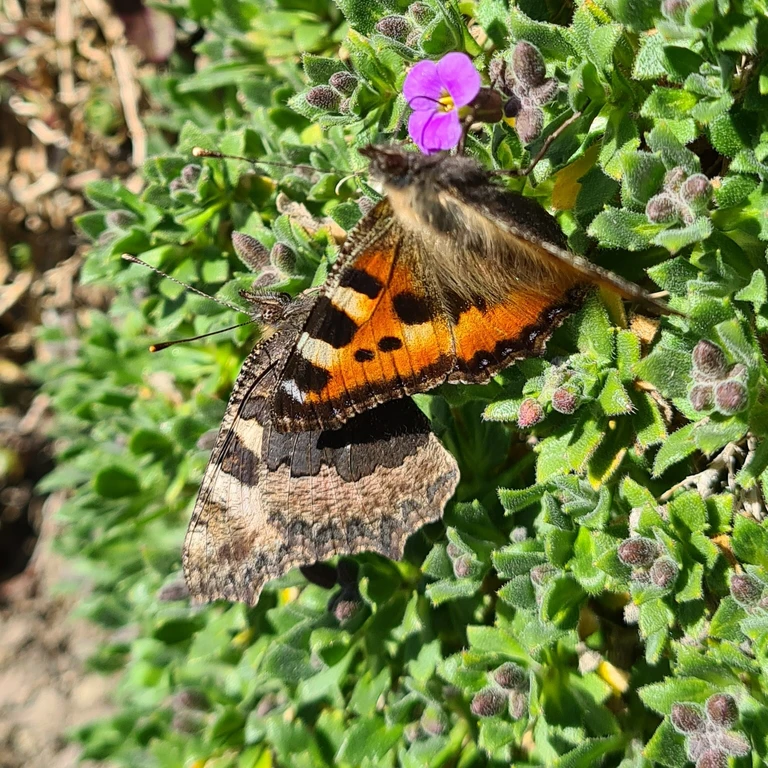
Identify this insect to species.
Aglais urticae
